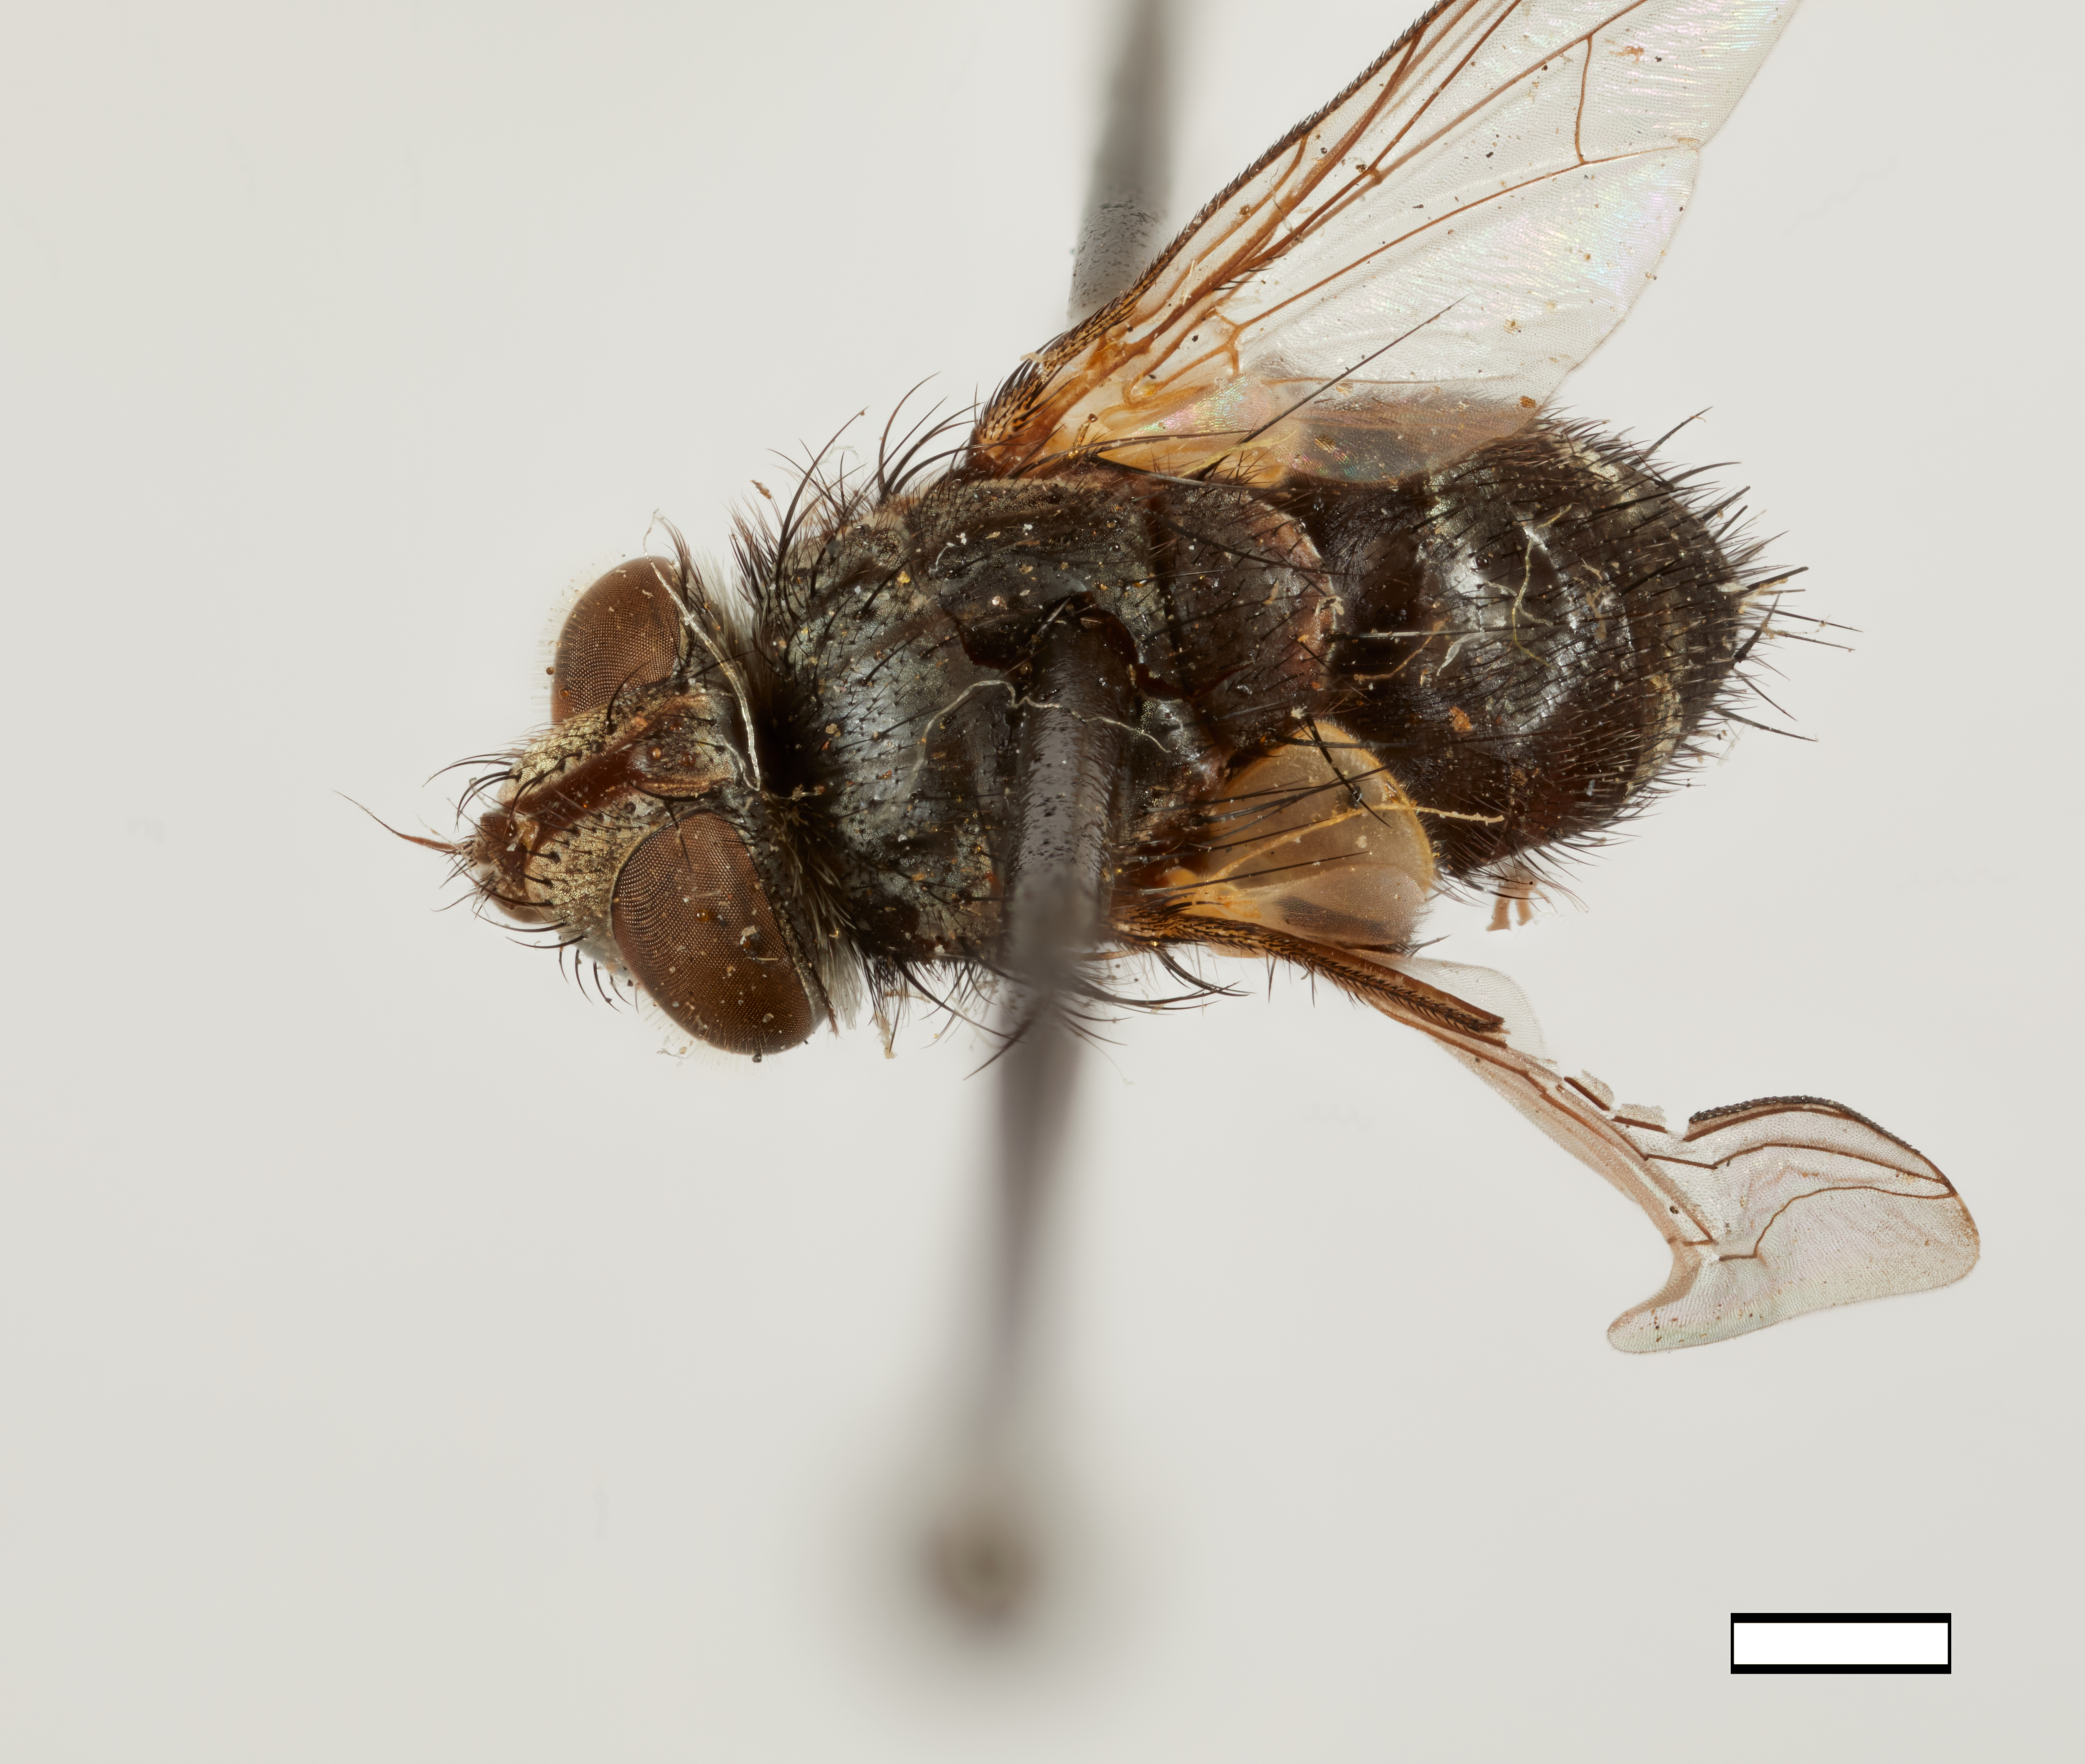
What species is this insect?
Phorocera hamata
